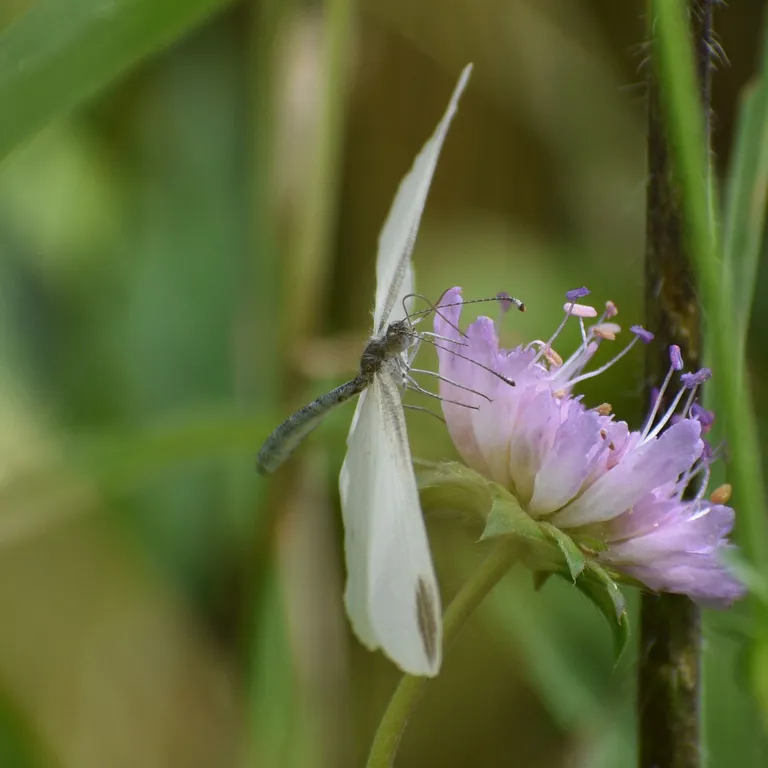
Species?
Leptidea sinapis/juvernica
